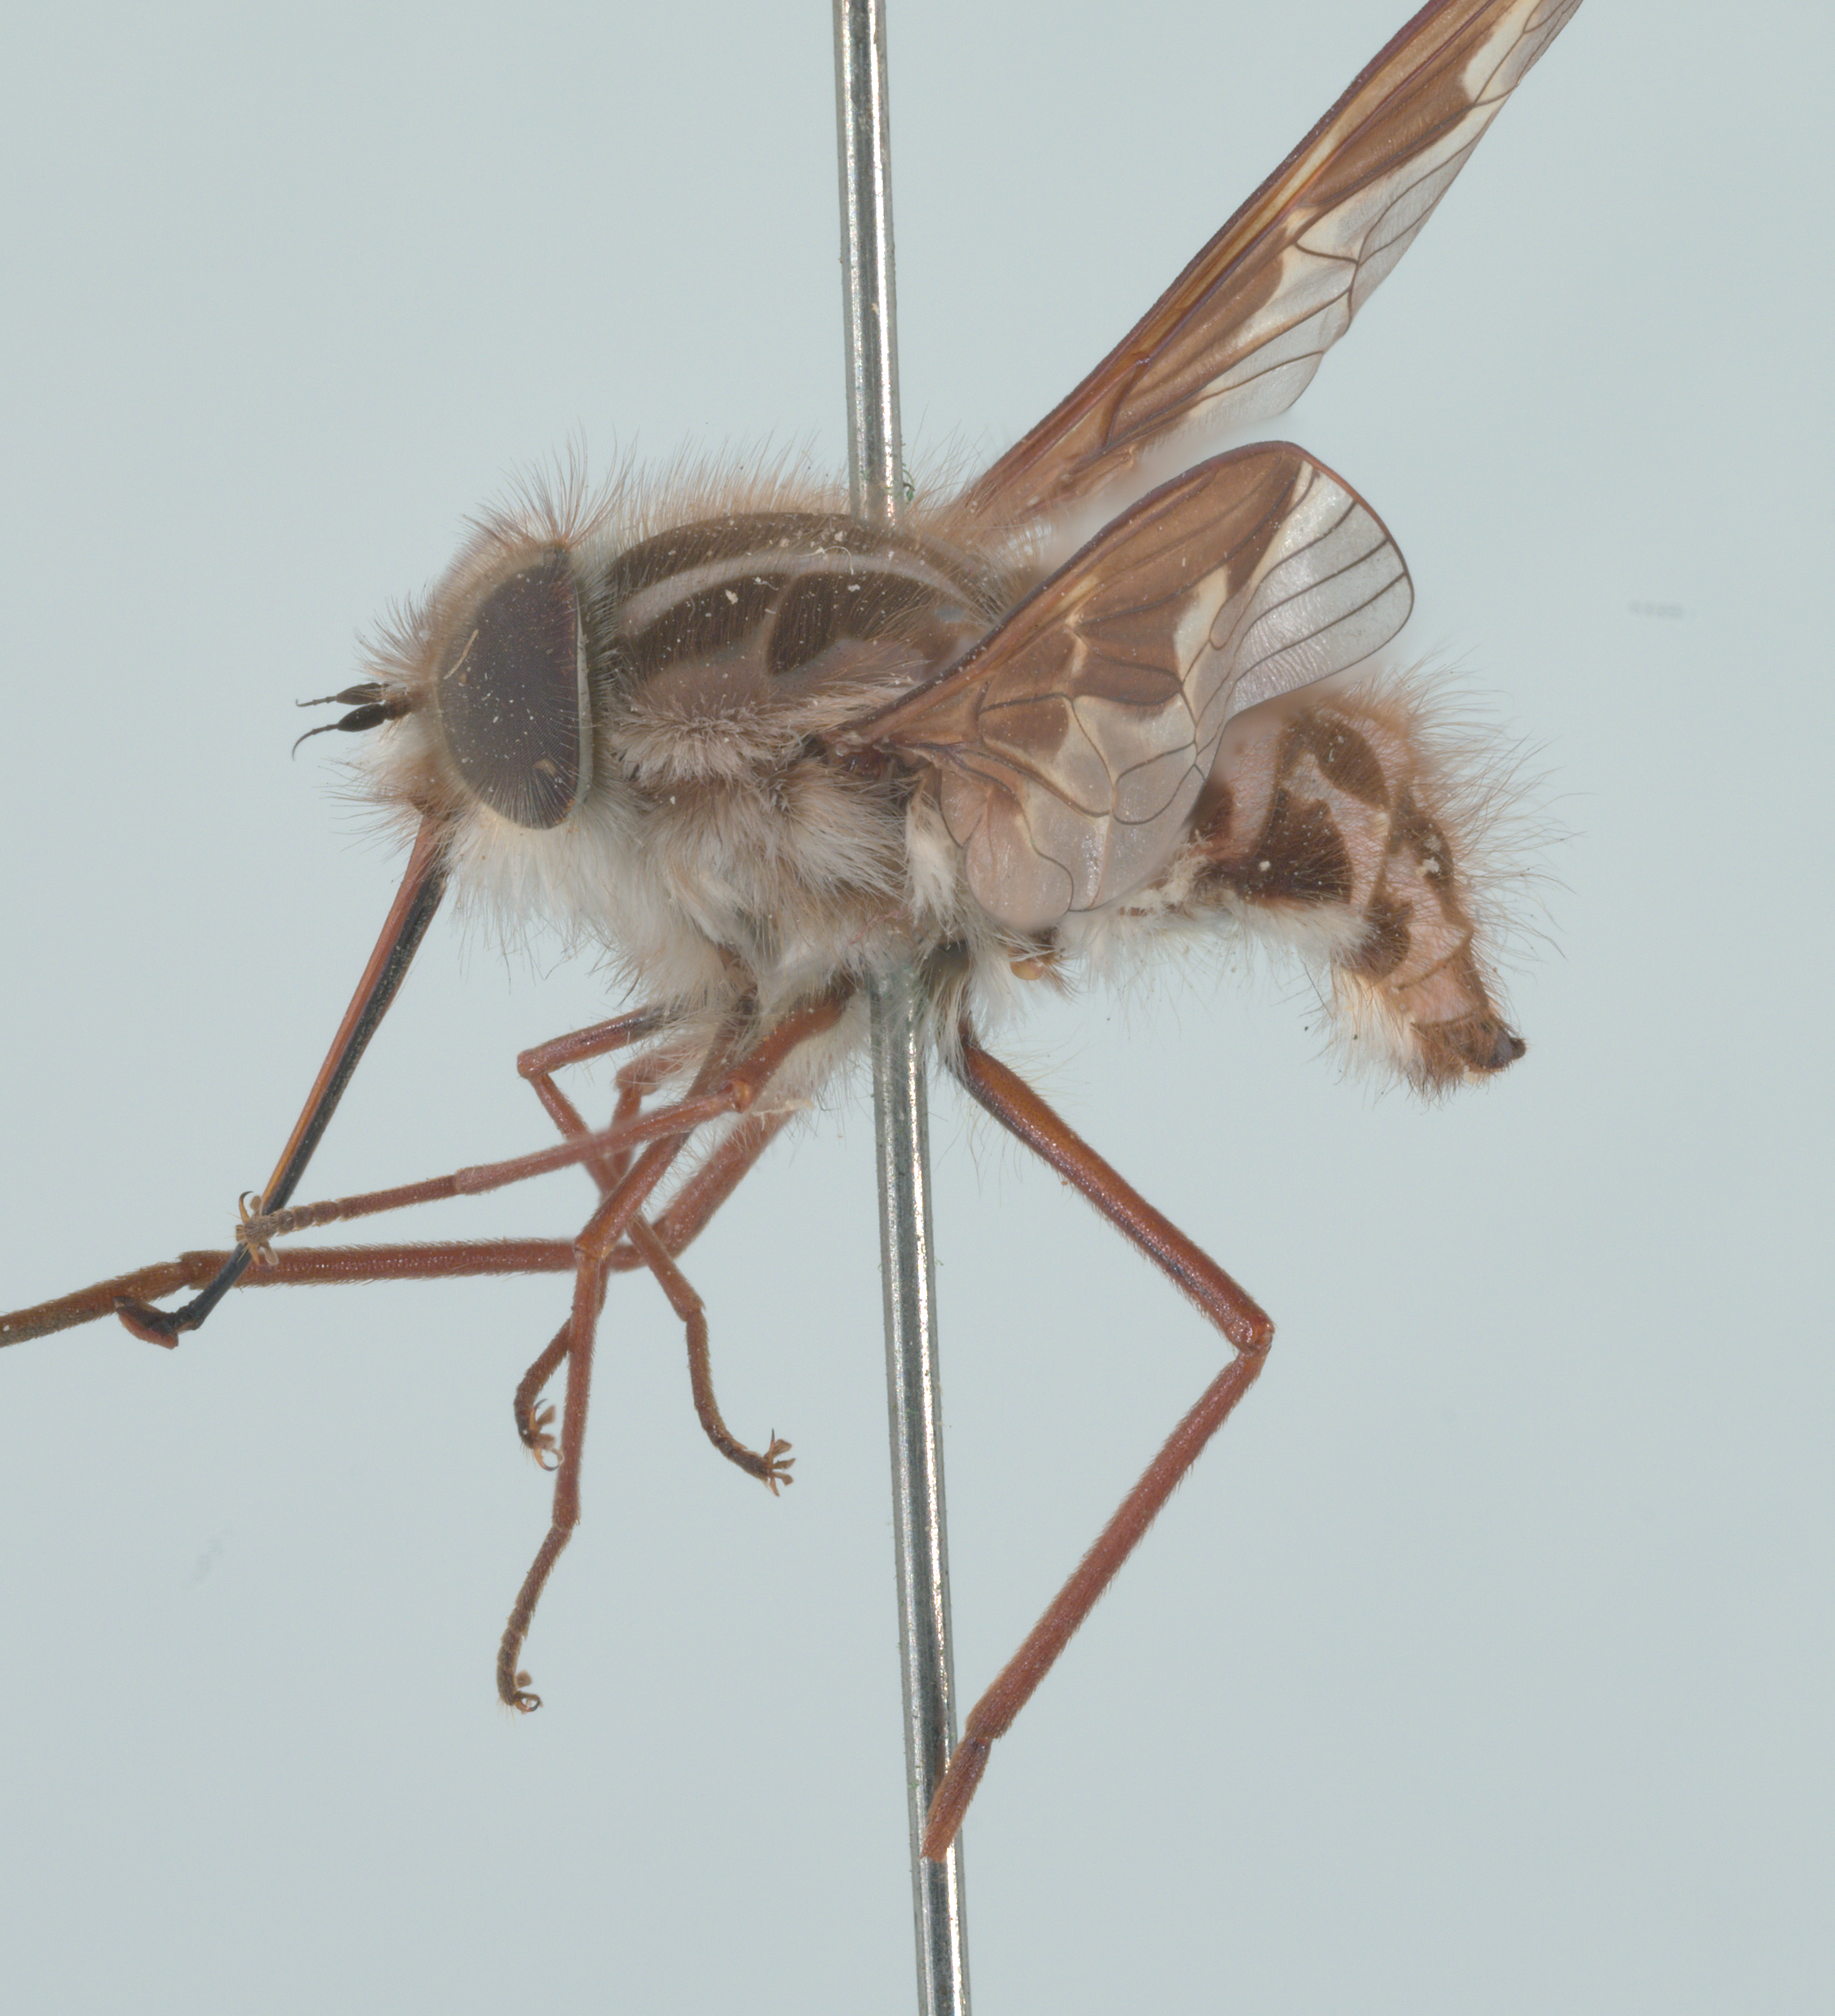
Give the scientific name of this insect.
Trichophthalma niveibarbis
